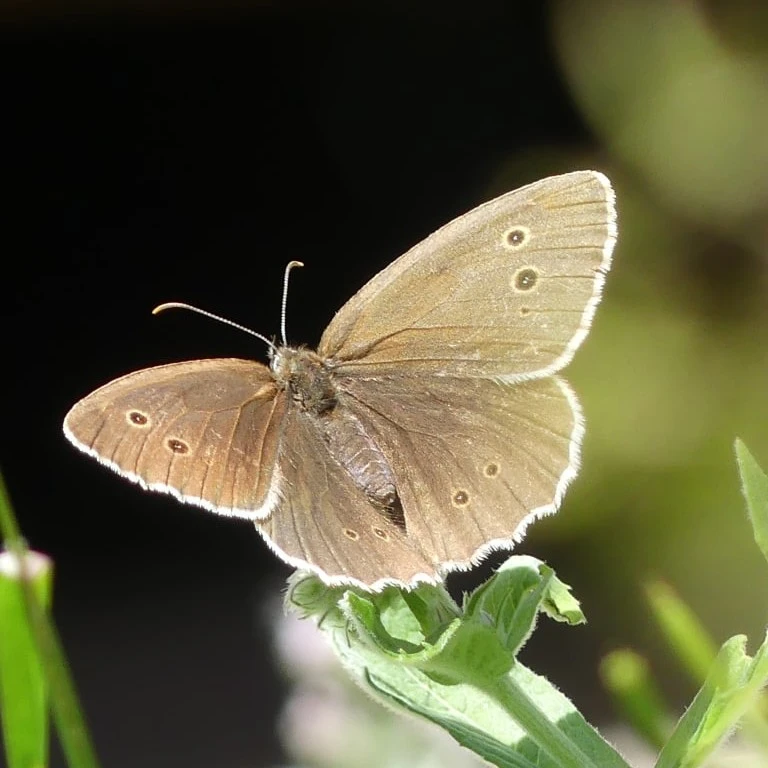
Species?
Aphantopus hyperantus
